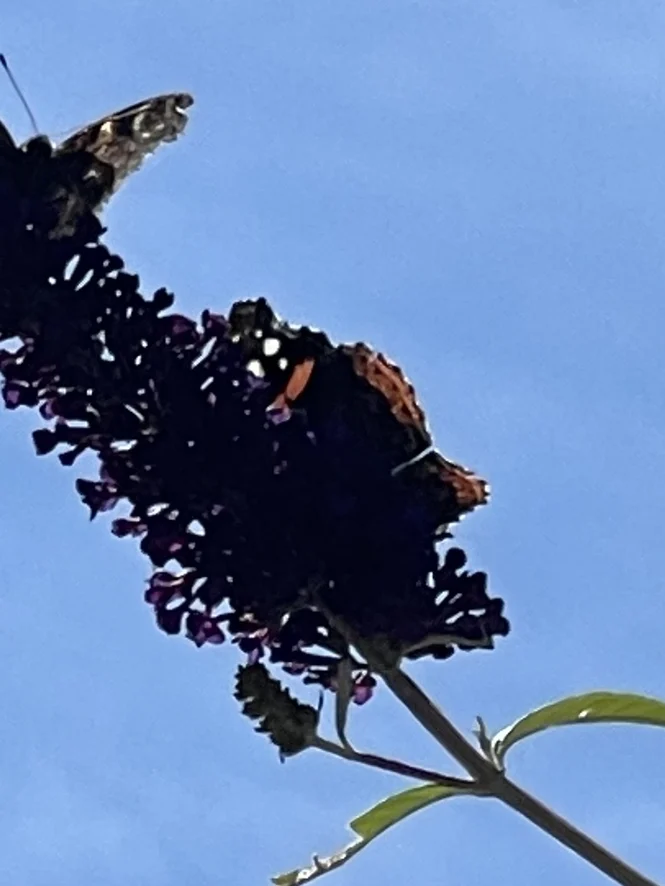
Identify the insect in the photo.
Vanessa atalanta
